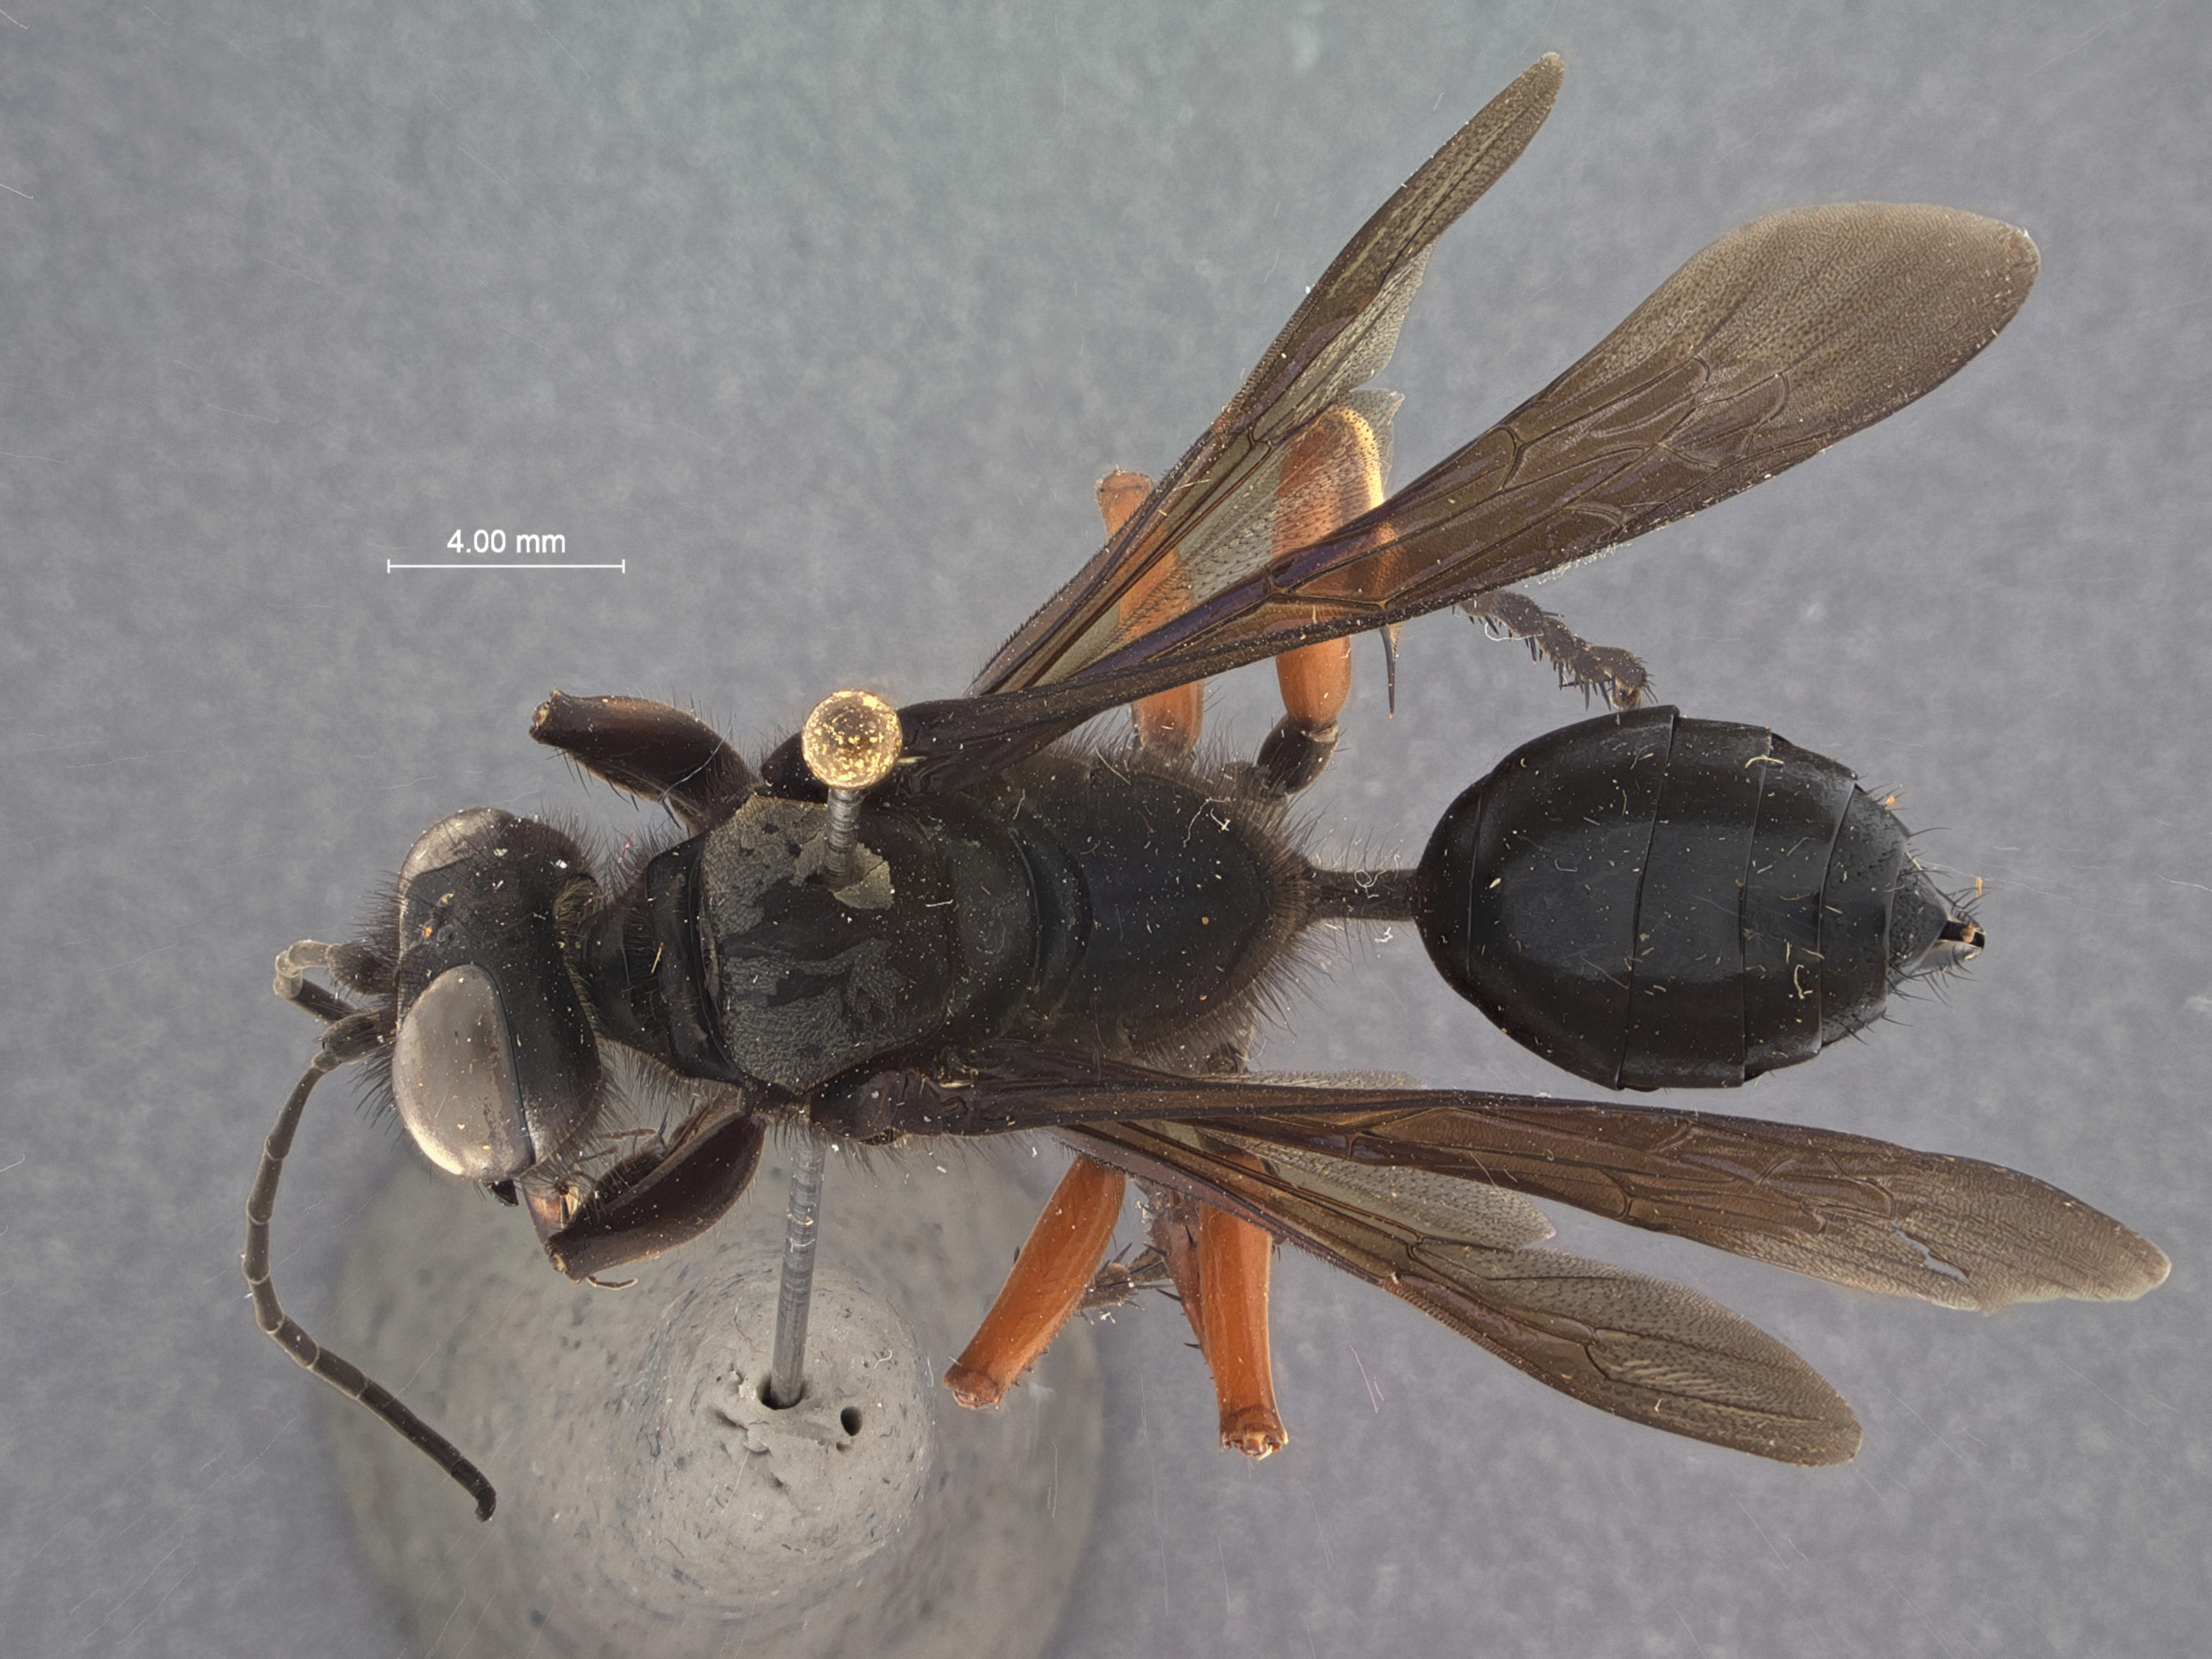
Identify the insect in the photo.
Sphex subtruncatus
